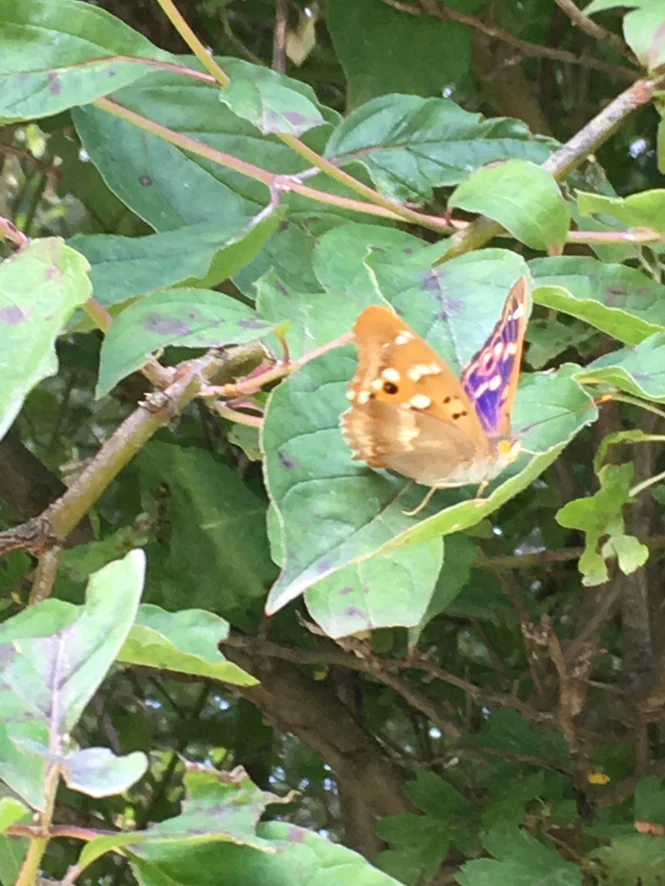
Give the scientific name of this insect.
Apatura ilia
